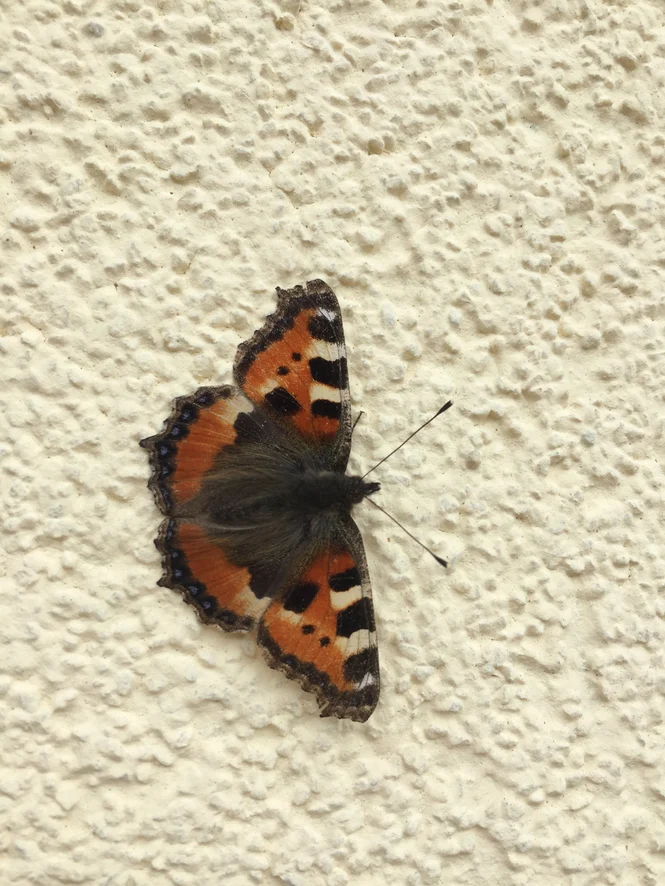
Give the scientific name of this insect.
Aglais urticae
